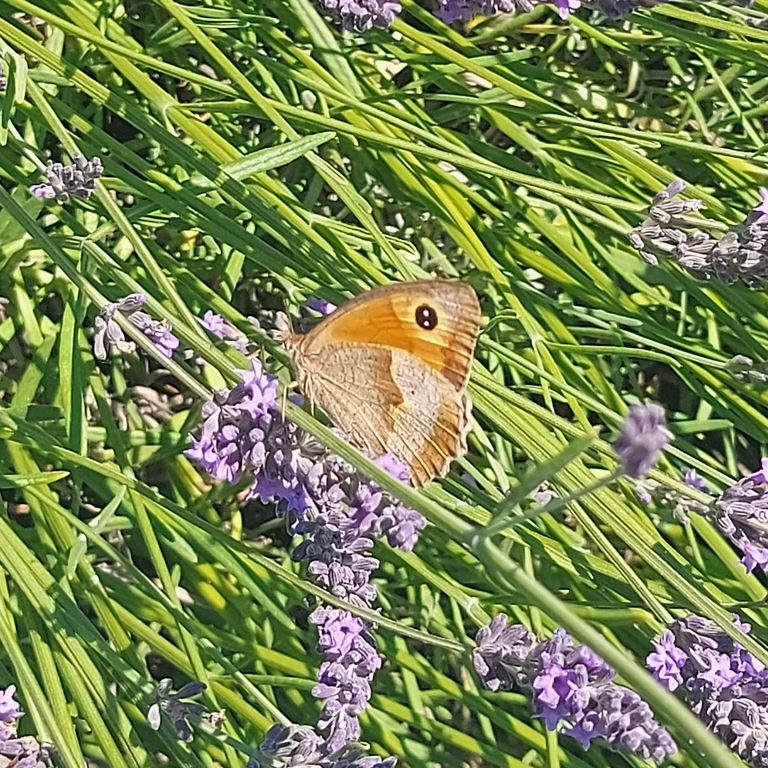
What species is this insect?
Maniola jurtina
